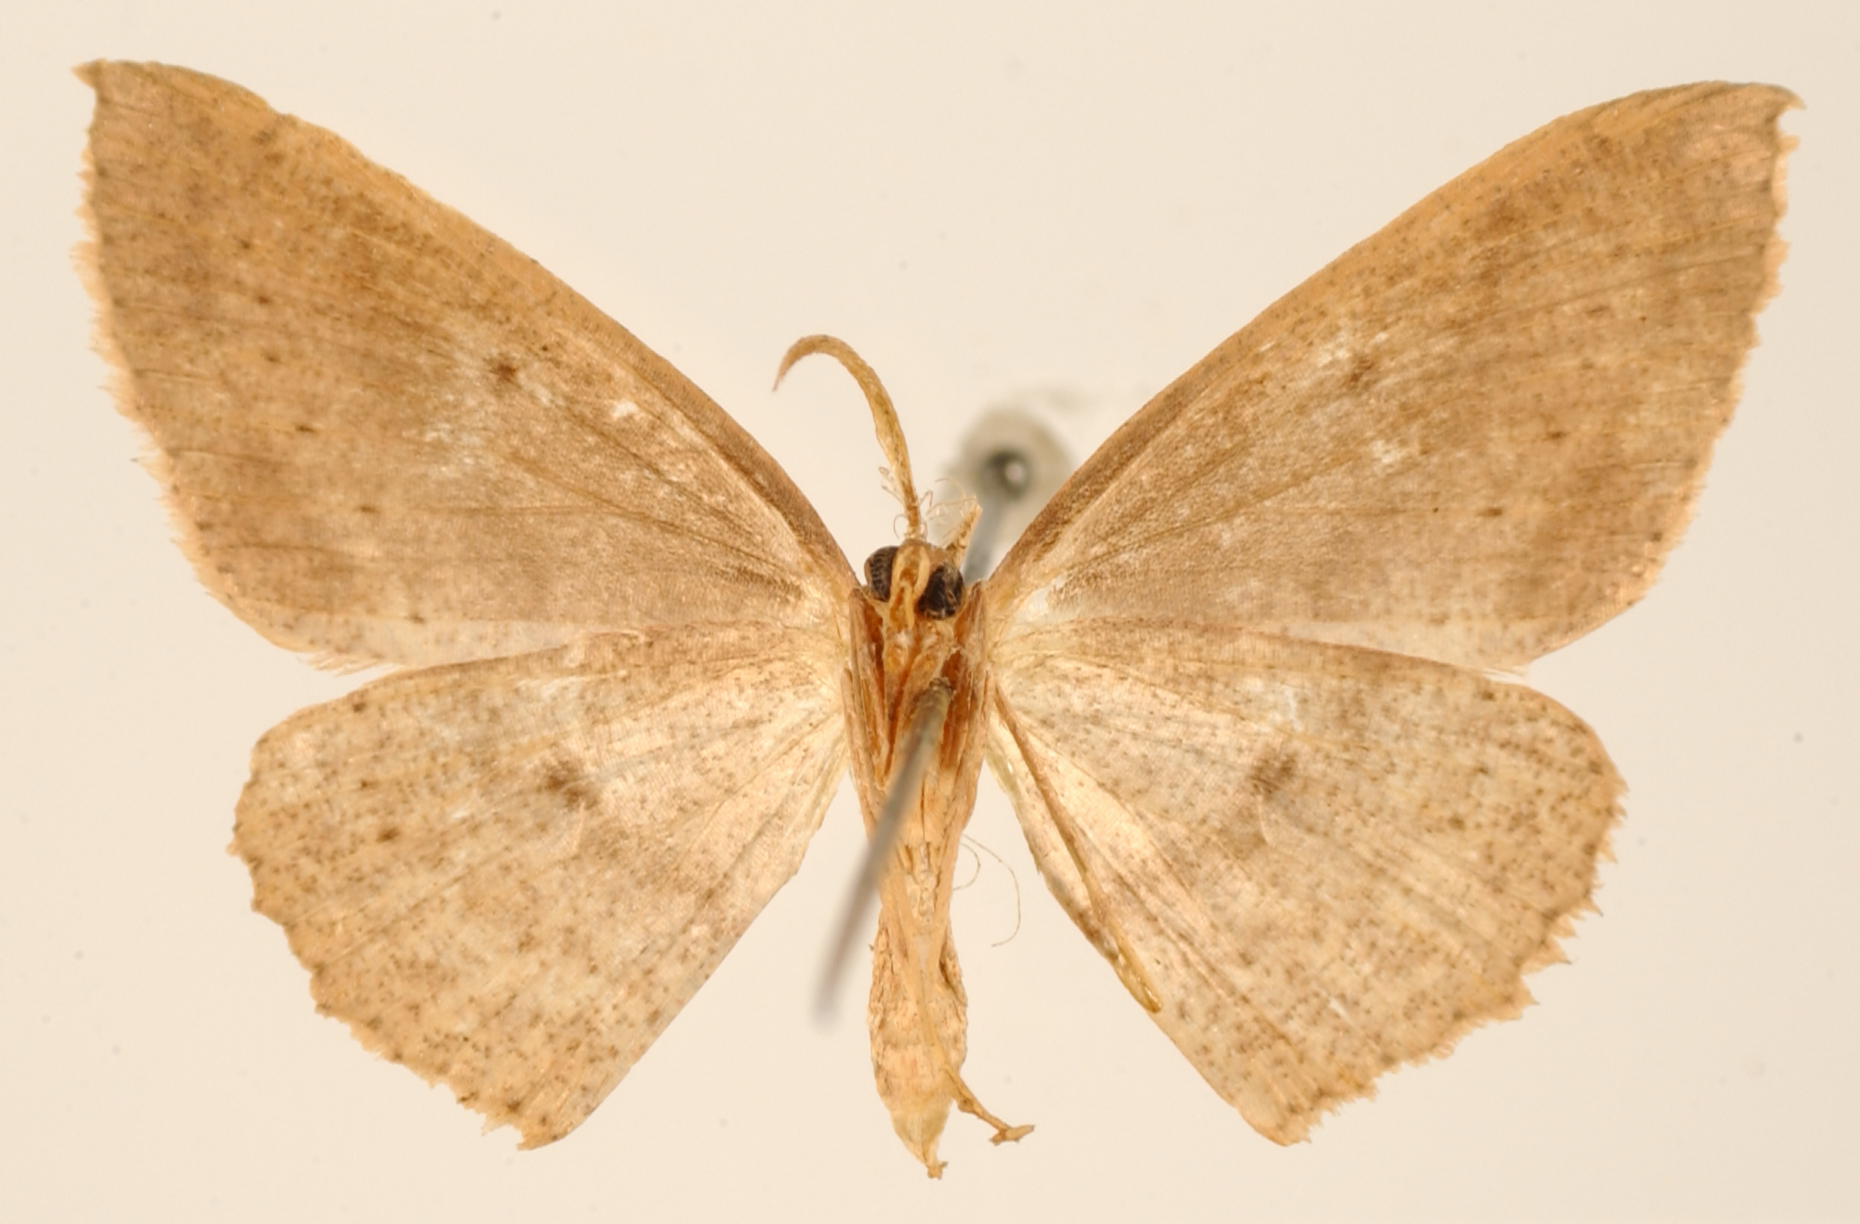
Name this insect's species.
Anisodes suberea
